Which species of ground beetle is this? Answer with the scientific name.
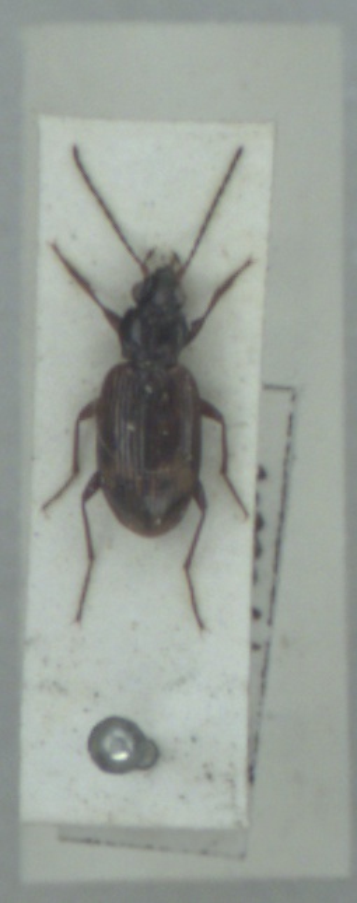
Bembidion dentellum
